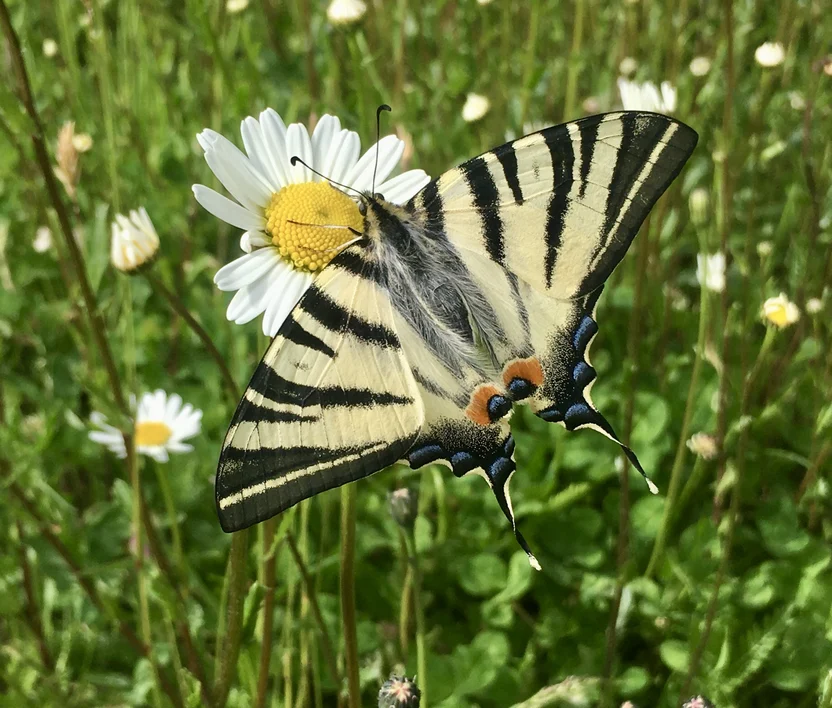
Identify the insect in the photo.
Iphiclides podalirius
